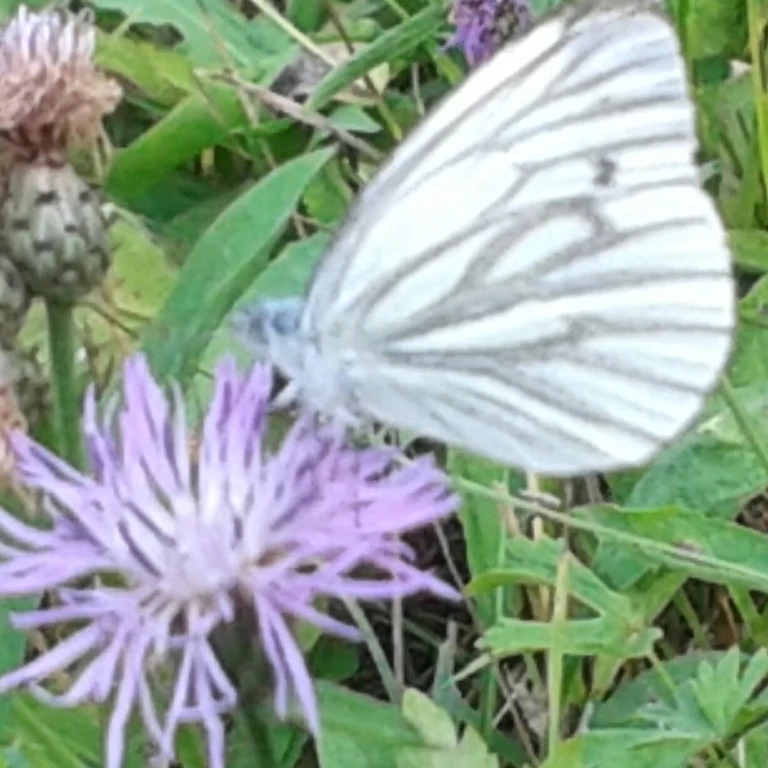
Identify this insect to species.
Pieris napi
